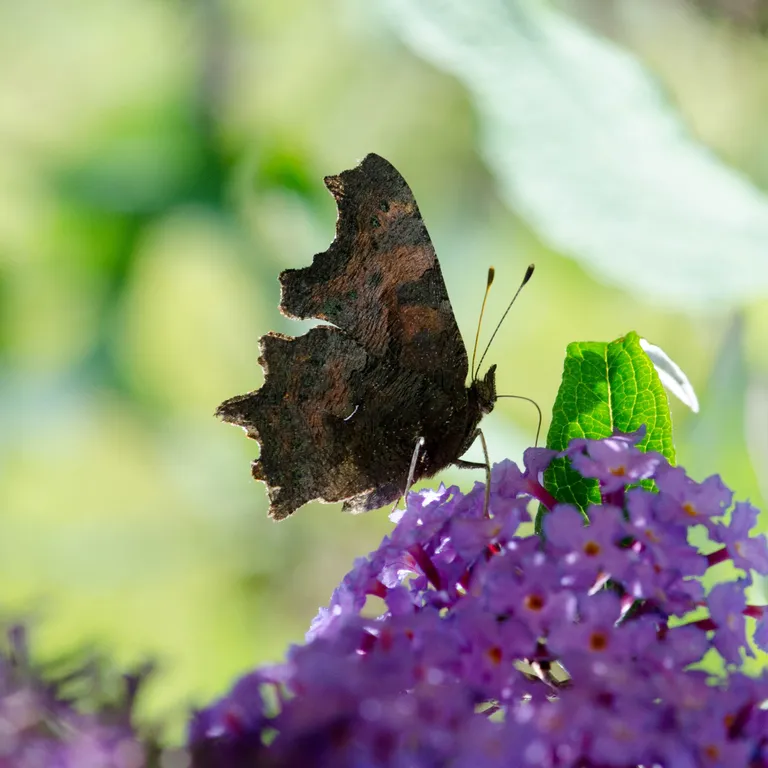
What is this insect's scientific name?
Polygonia c-album
